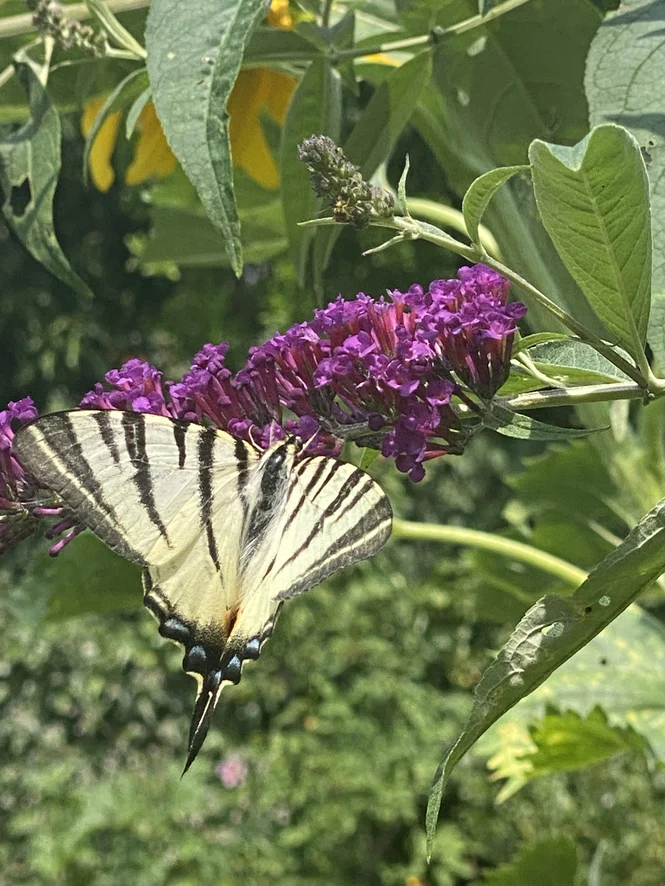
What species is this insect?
Iphiclides podalirius
